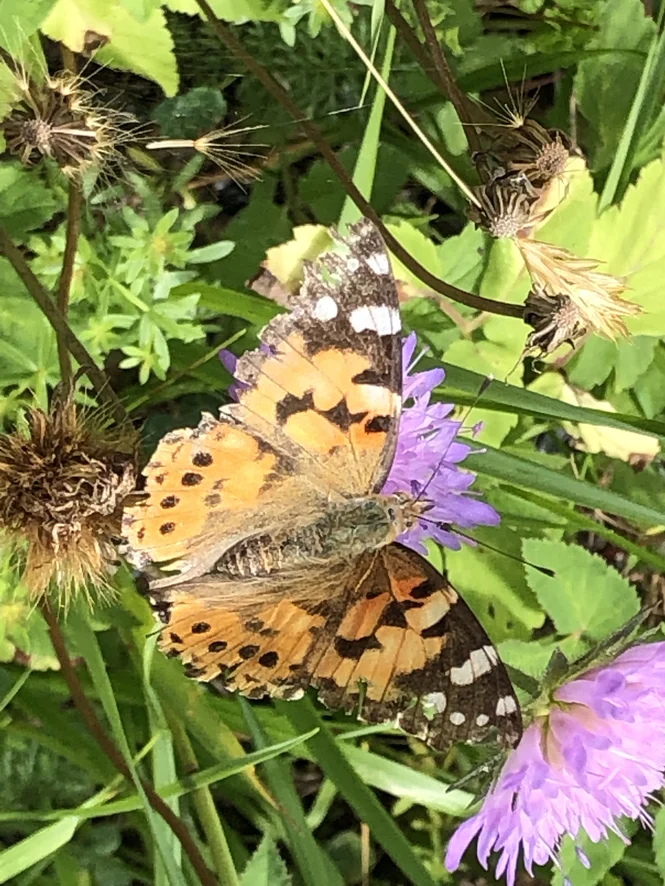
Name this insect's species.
Vanessa cardui
